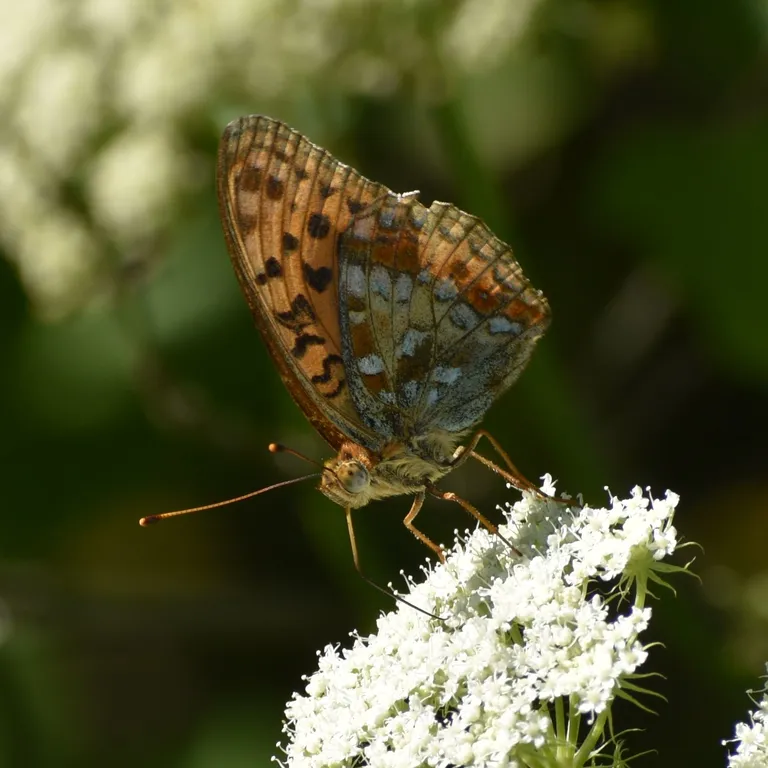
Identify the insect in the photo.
Fabriciana adippe
